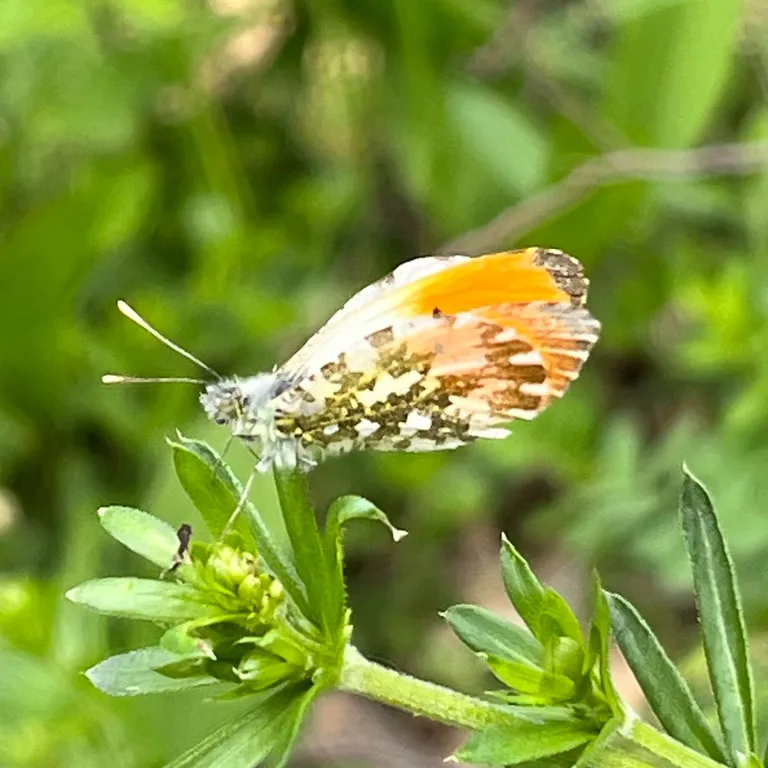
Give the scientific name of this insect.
Anthocharis cardamines
